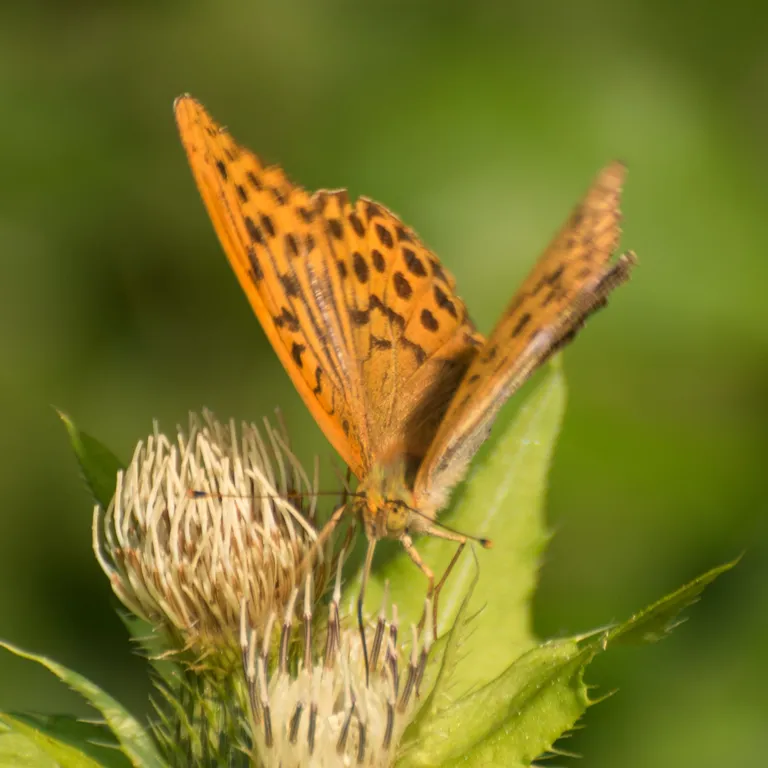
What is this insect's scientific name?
Argynnis paphia
